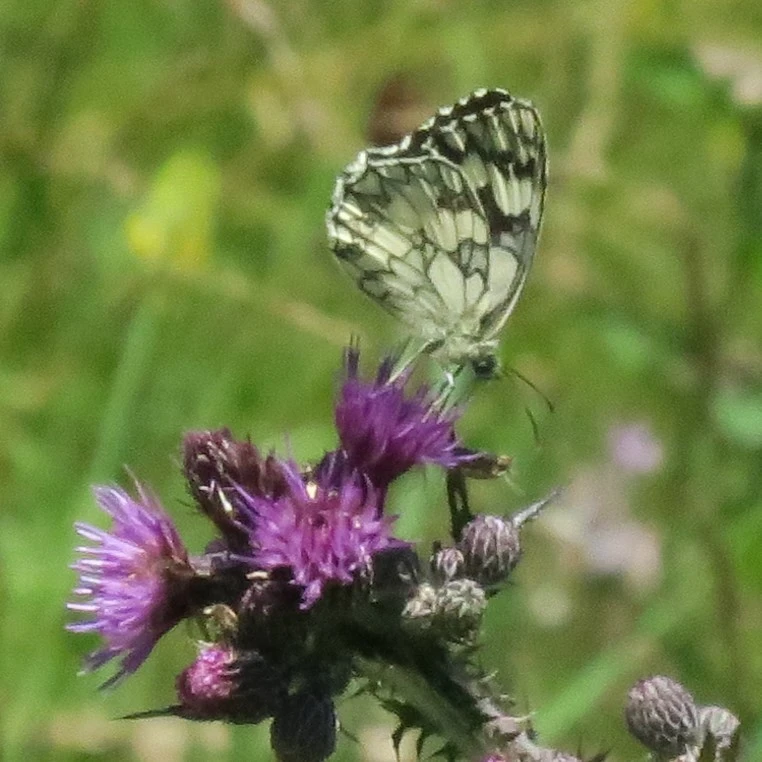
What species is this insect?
Melanargia galathea
